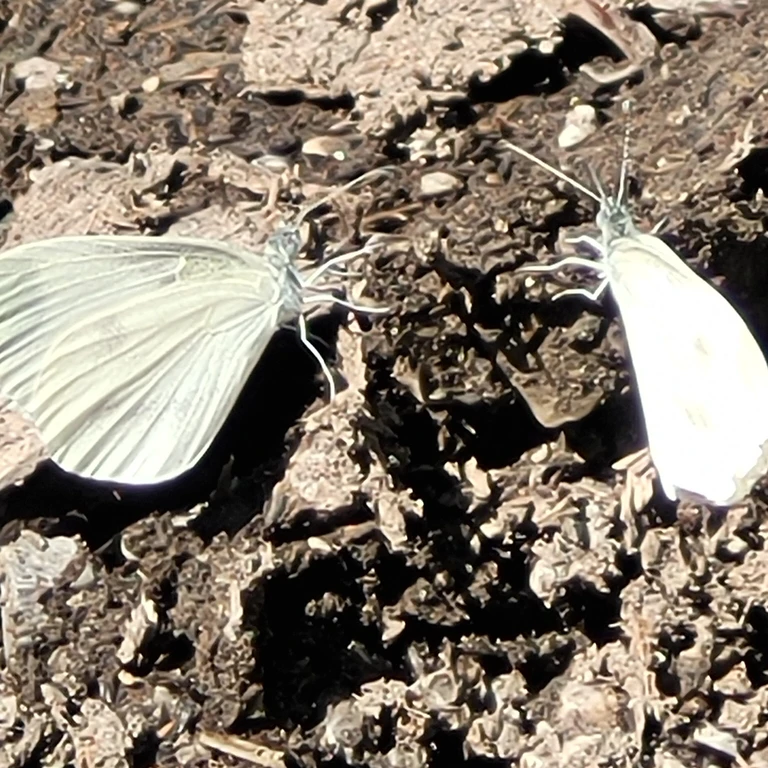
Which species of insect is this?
Leptidea sinapis/juvernica
